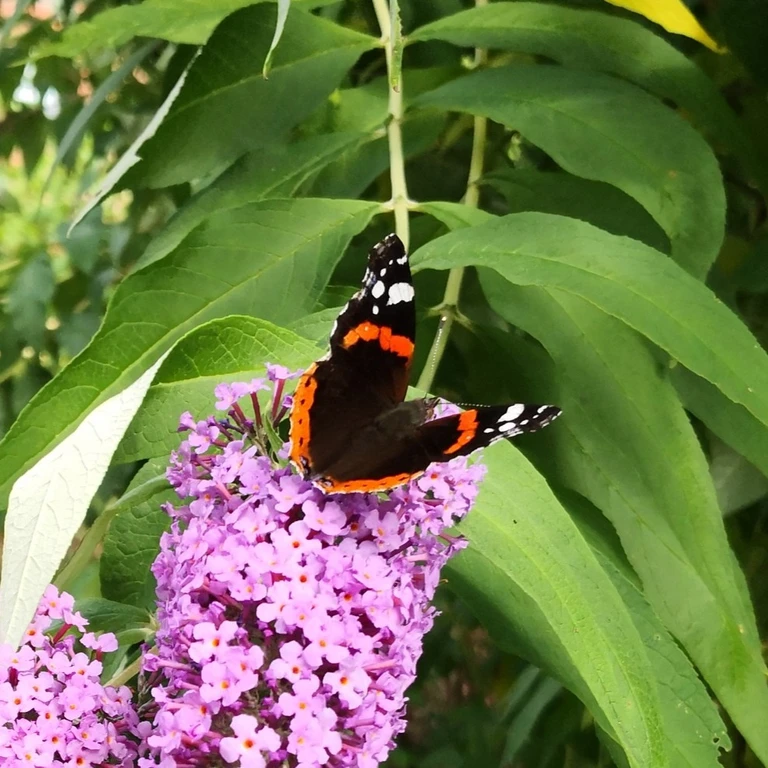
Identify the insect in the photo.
Vanessa atalanta
